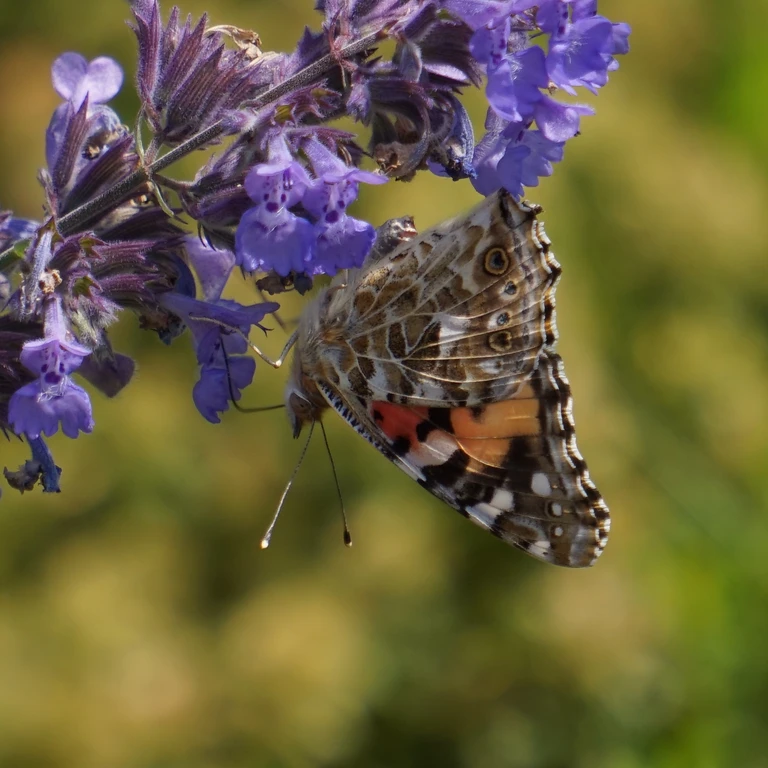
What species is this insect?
Vanessa cardui
